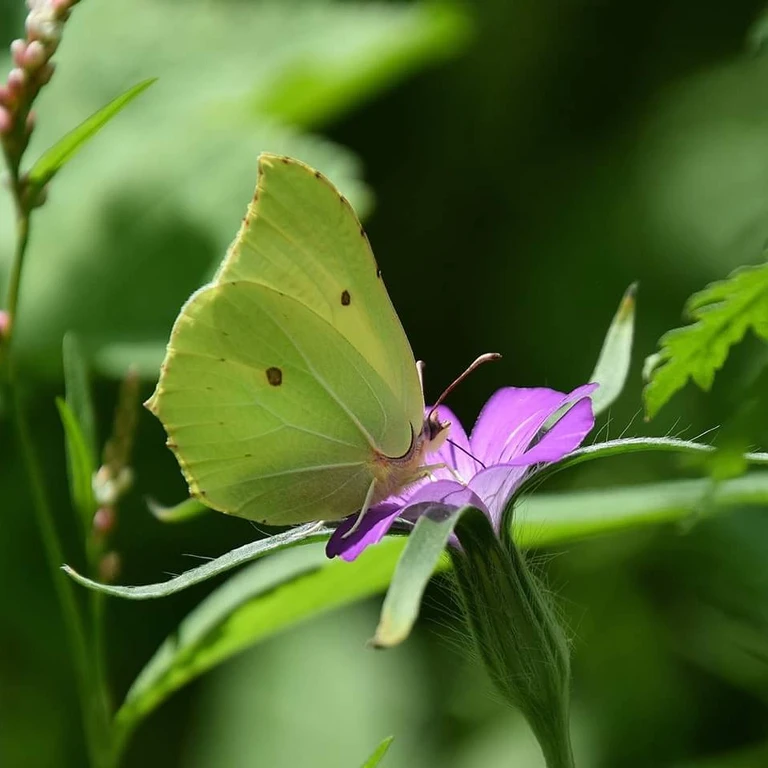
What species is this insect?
Gonepteryx rhamni
